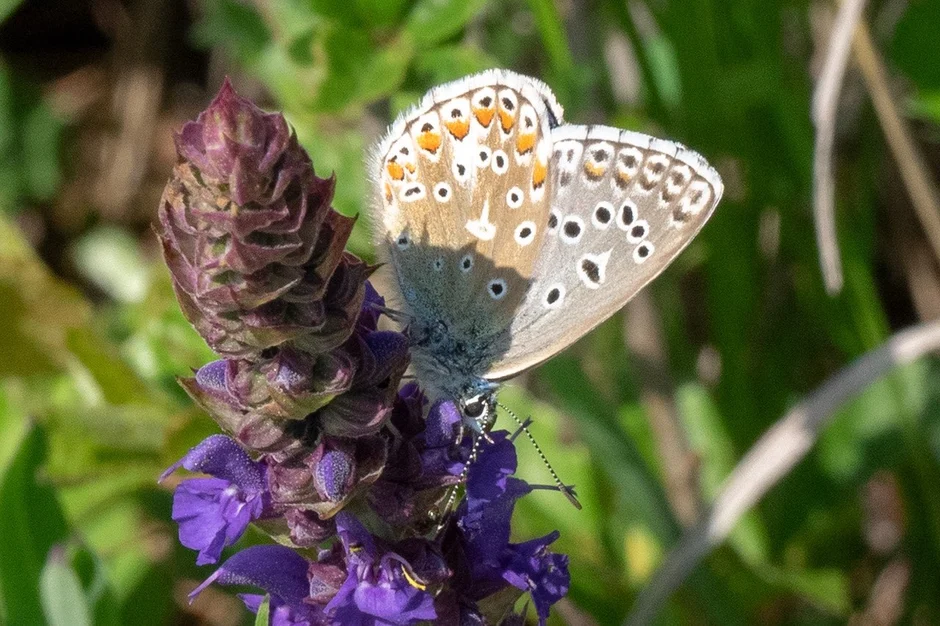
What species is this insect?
Lysandra bellargus
